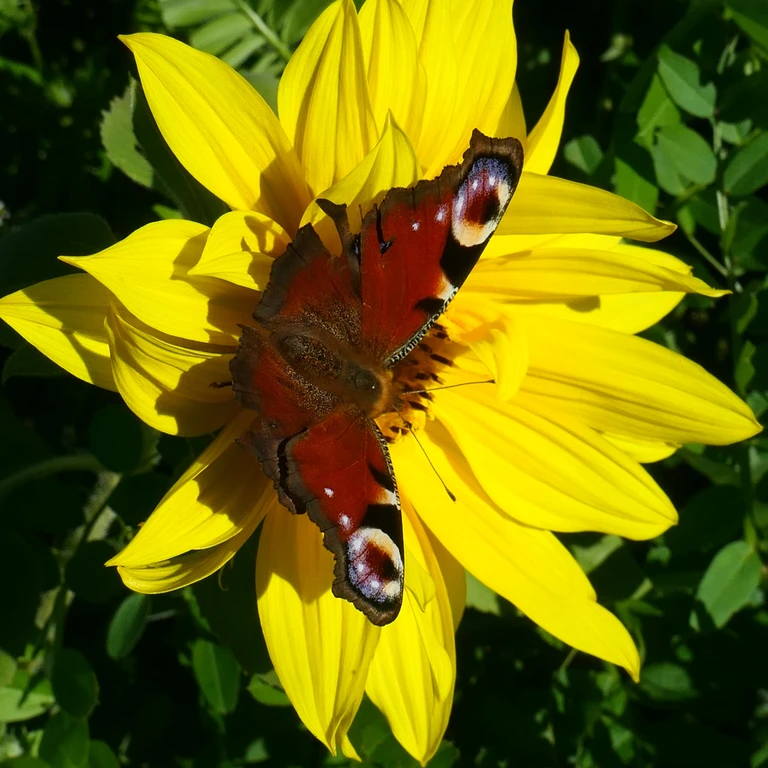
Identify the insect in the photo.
Aglais io
